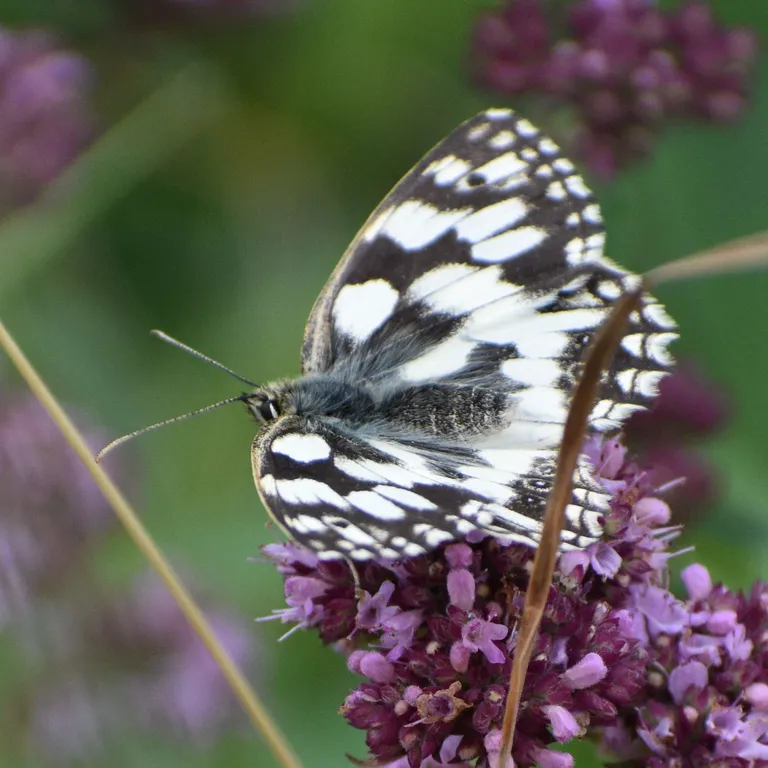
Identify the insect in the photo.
Melanargia galathea
